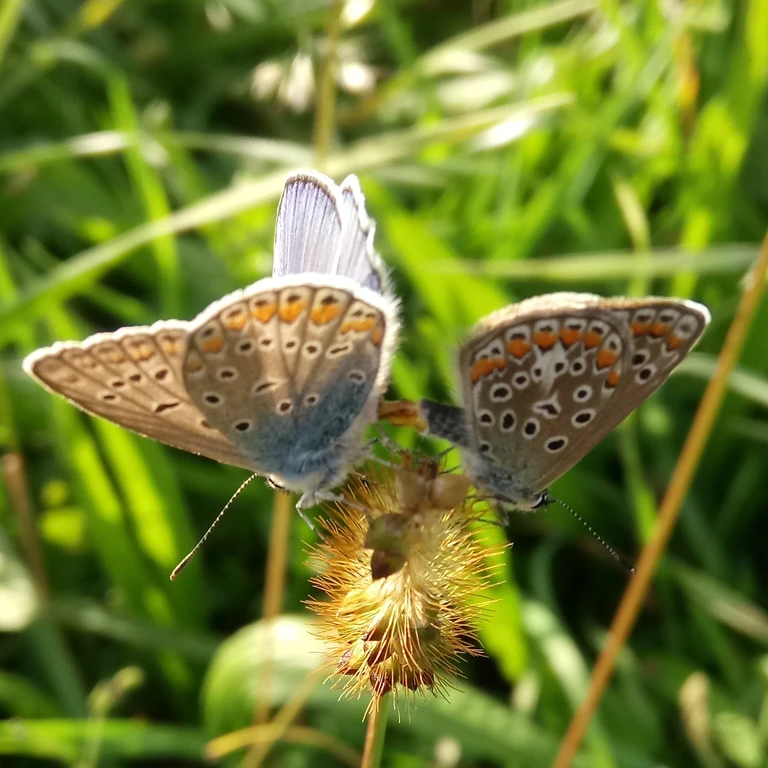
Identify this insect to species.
Polyommatus icarus
